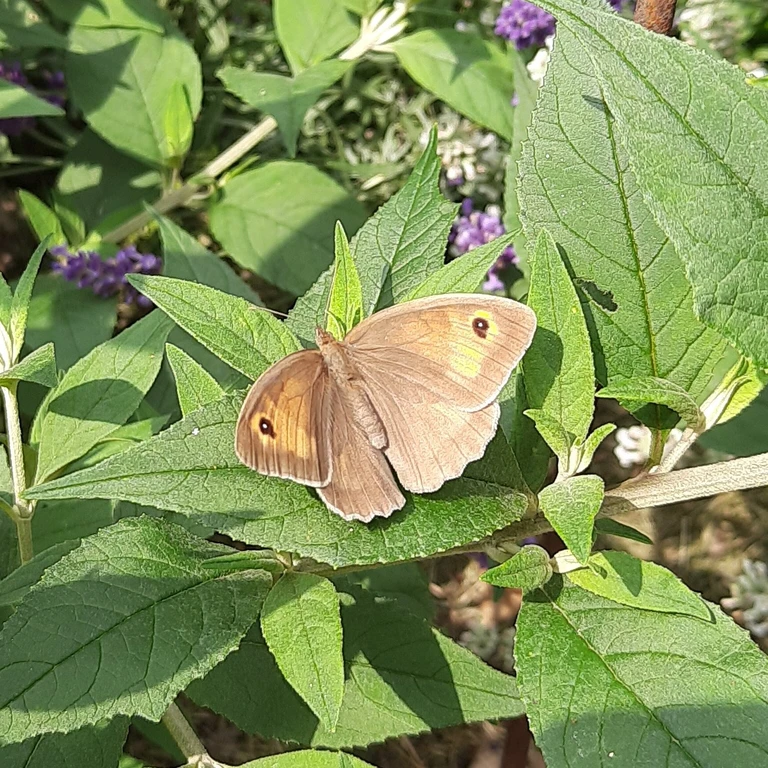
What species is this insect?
Maniola jurtina
